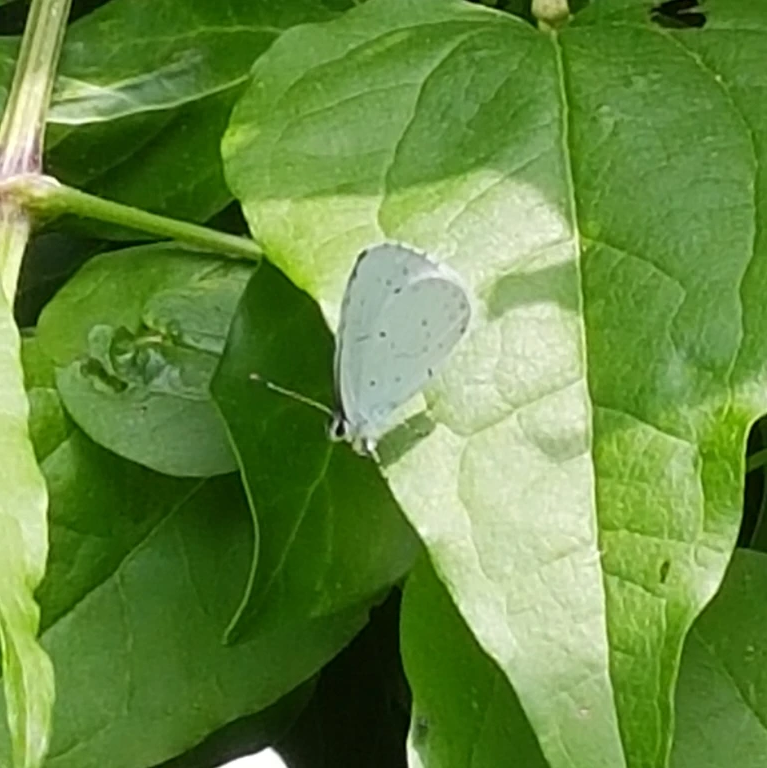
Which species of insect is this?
Celastrina argiolus
